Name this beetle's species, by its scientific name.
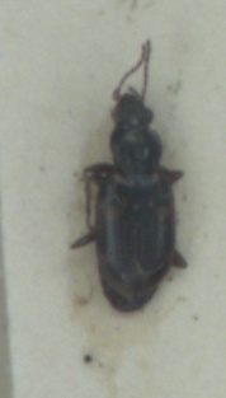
Bembidion varium
